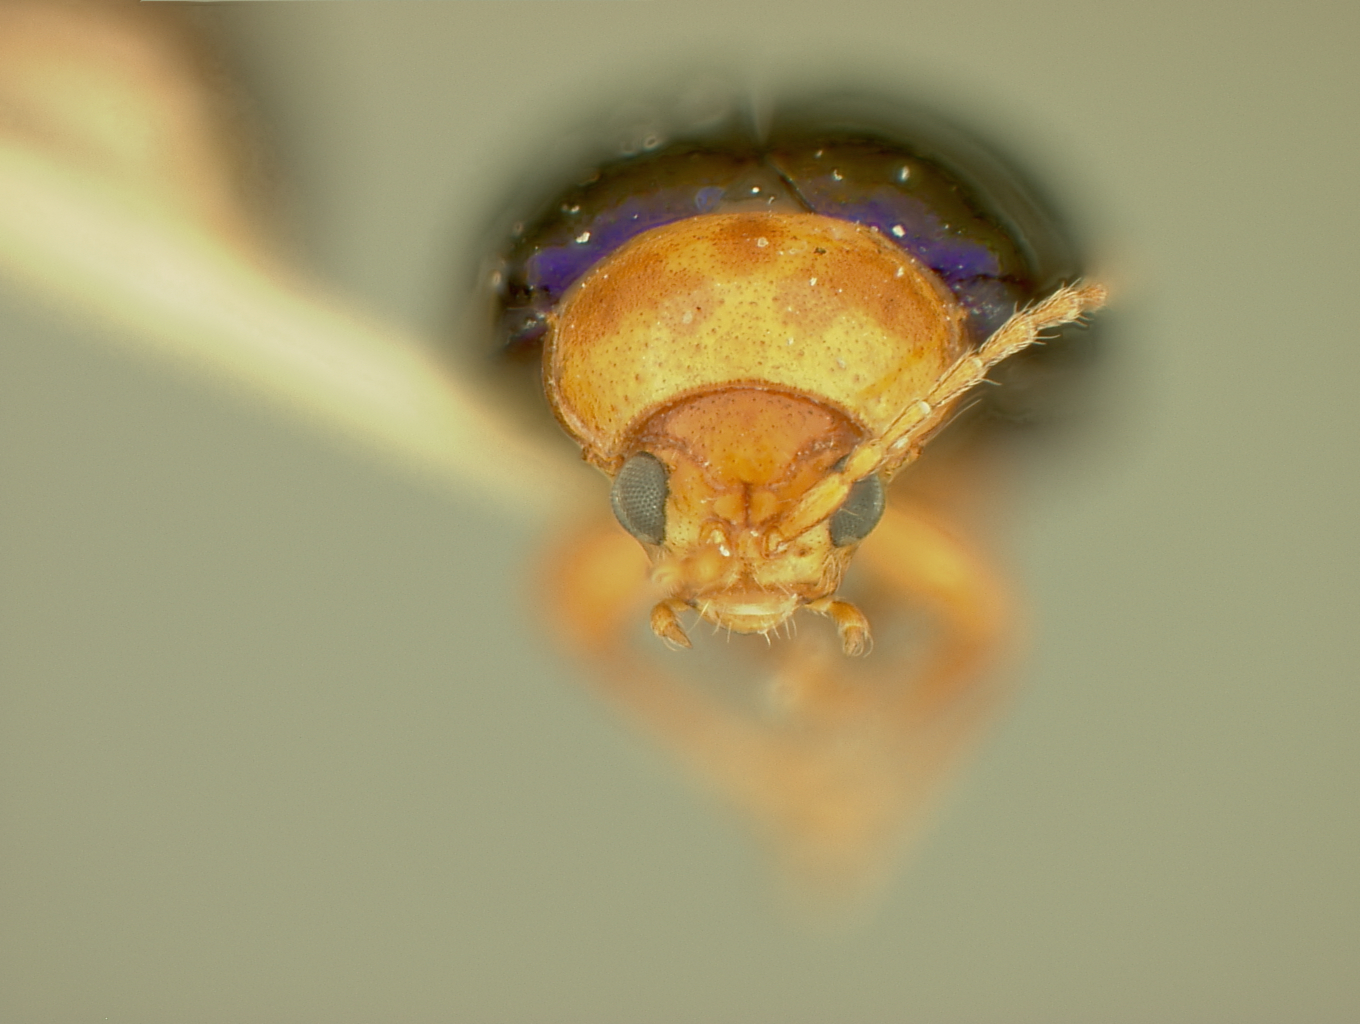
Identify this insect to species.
Homoschema nigriventre
